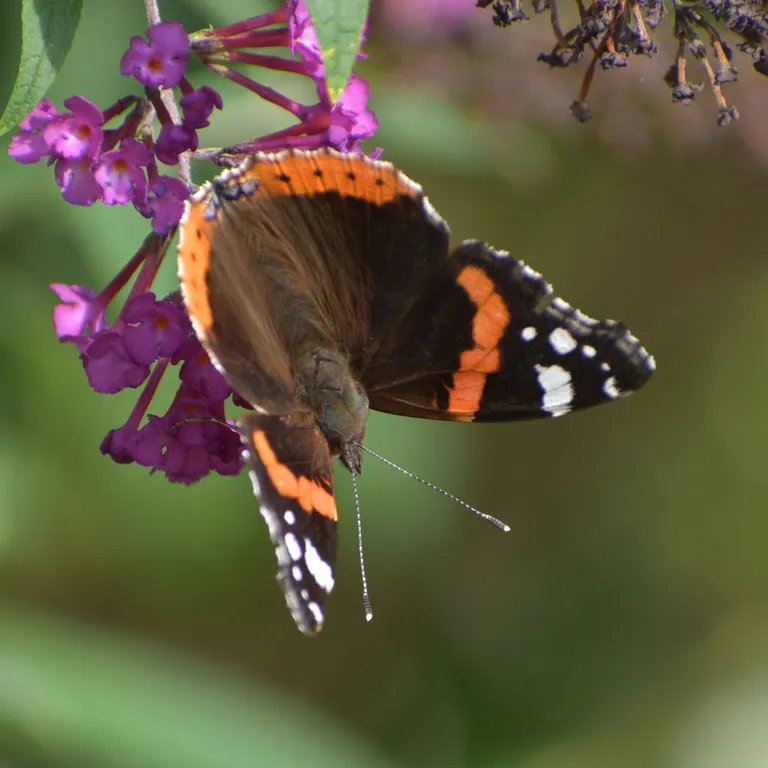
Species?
Vanessa atalanta
